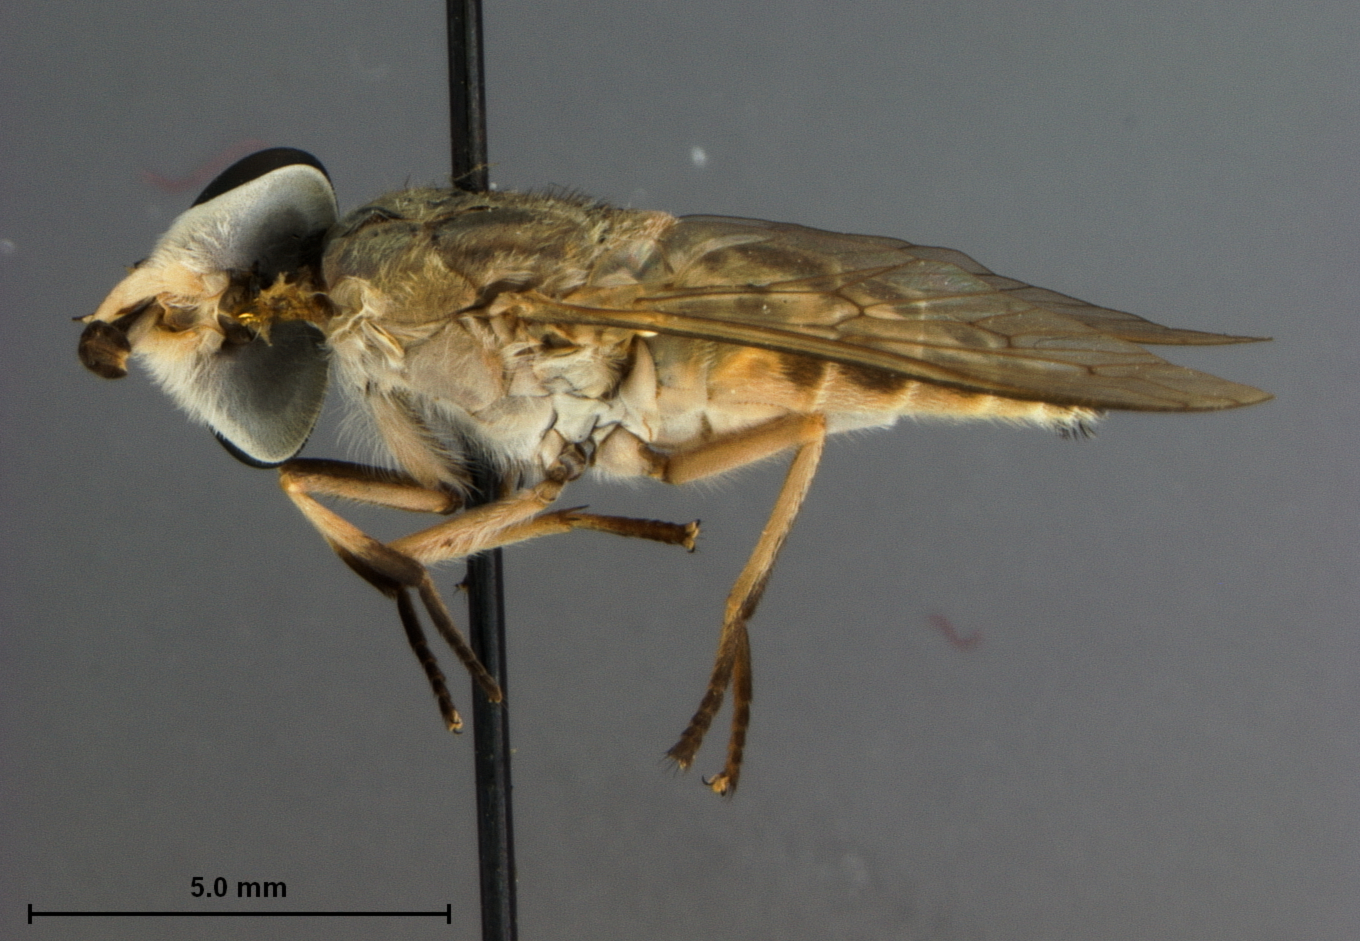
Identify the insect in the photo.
Tabanus hookeri (also Tabanus claripennis)
